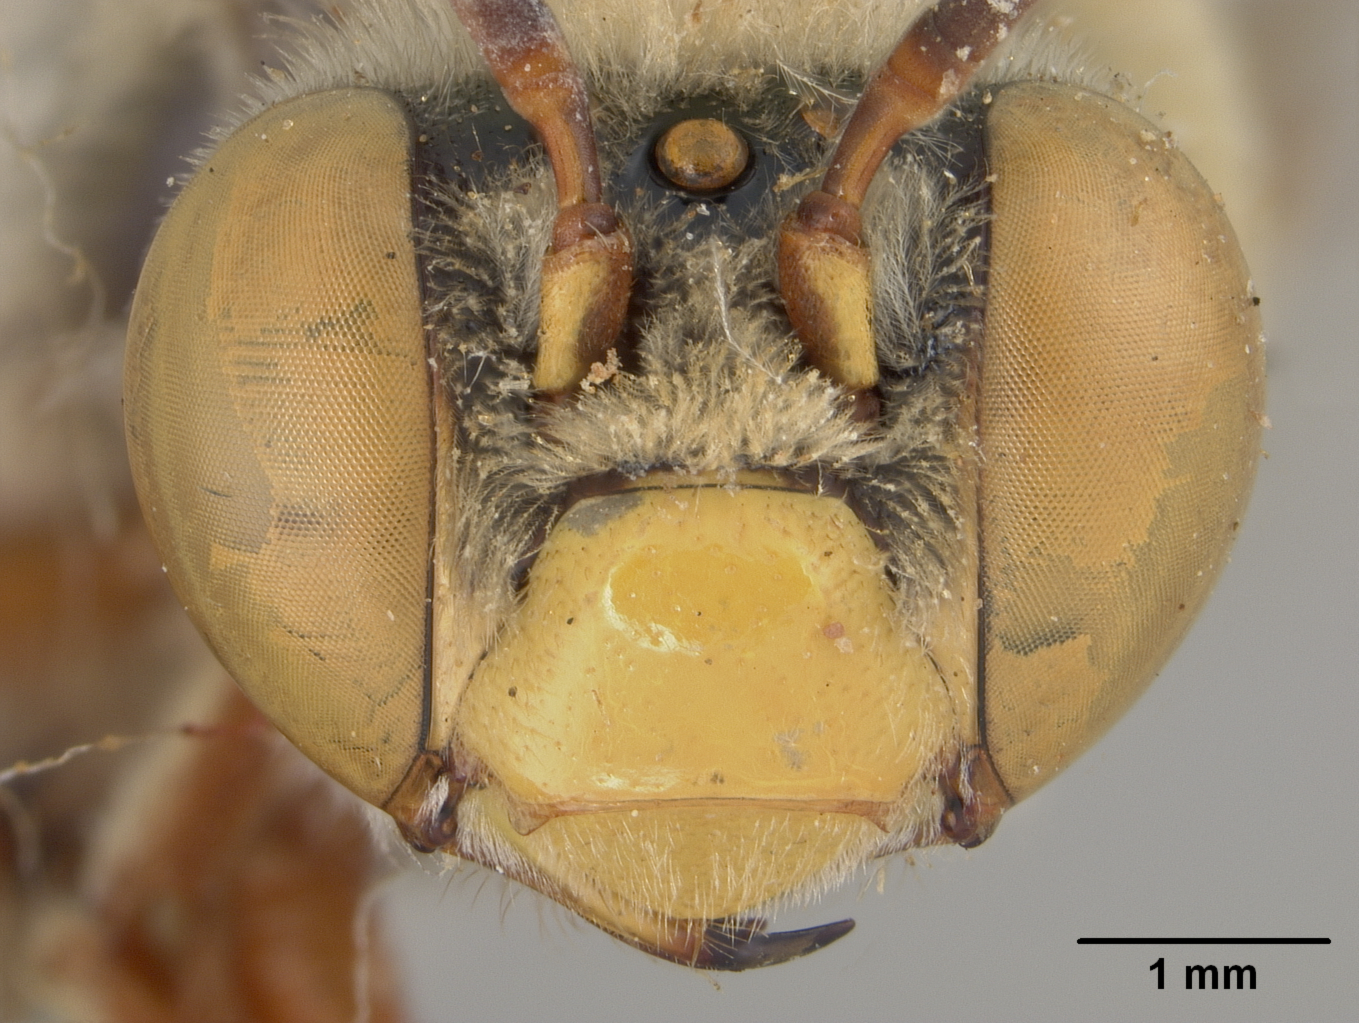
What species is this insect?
Centris rhodopus
